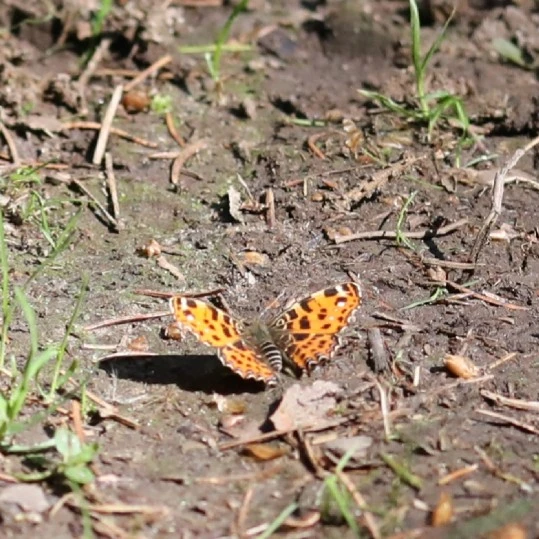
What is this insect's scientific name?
Araschnia levana
